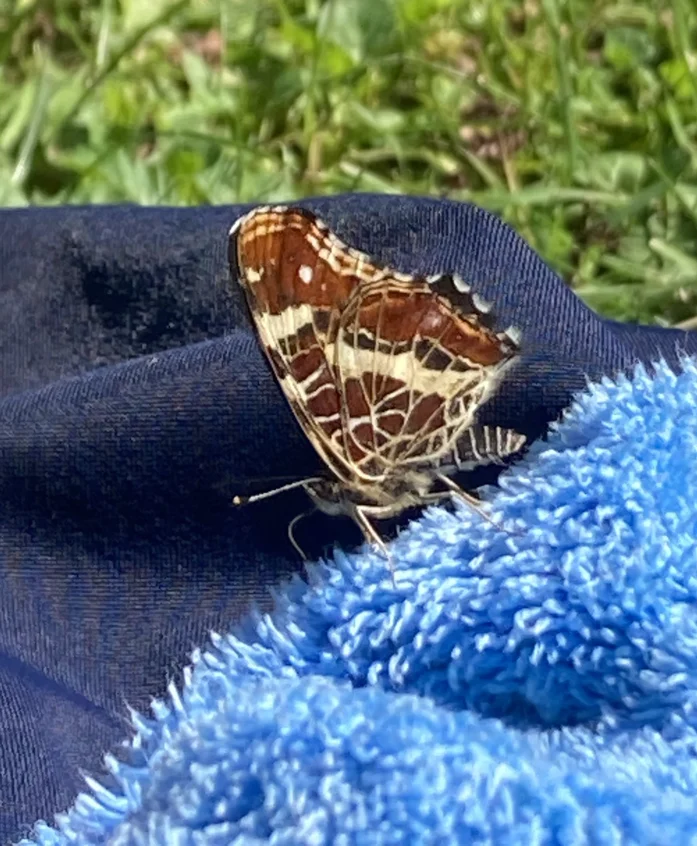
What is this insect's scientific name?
Araschnia levana
